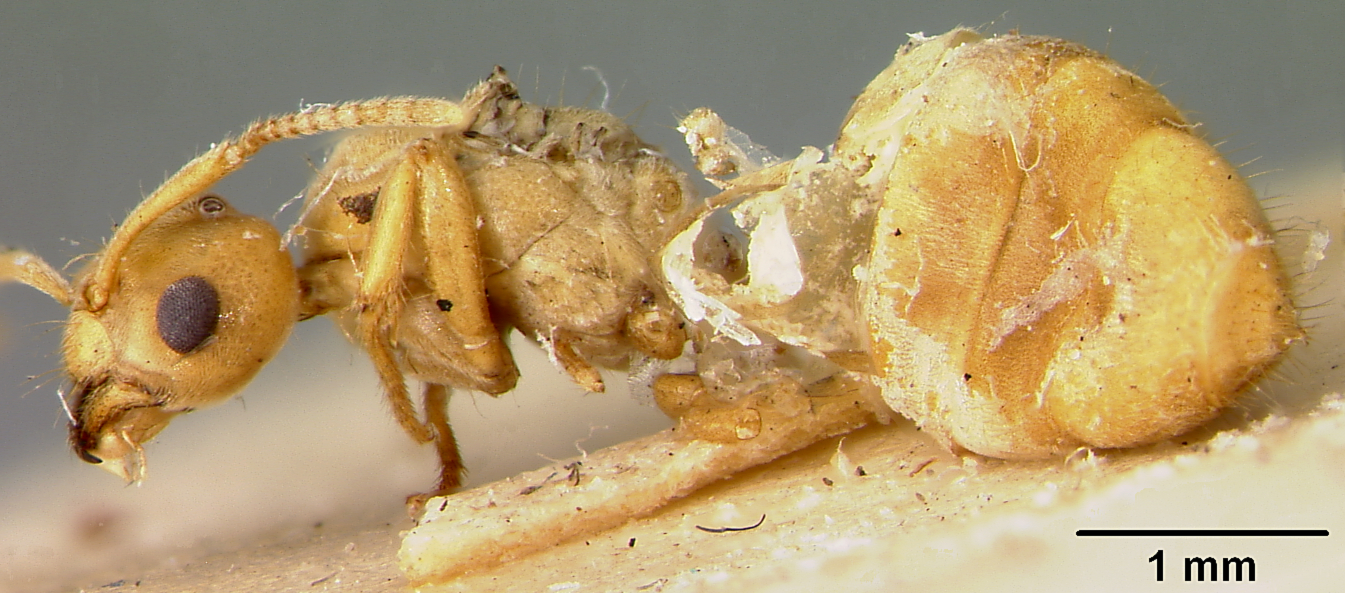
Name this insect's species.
Pseudolasius minor
